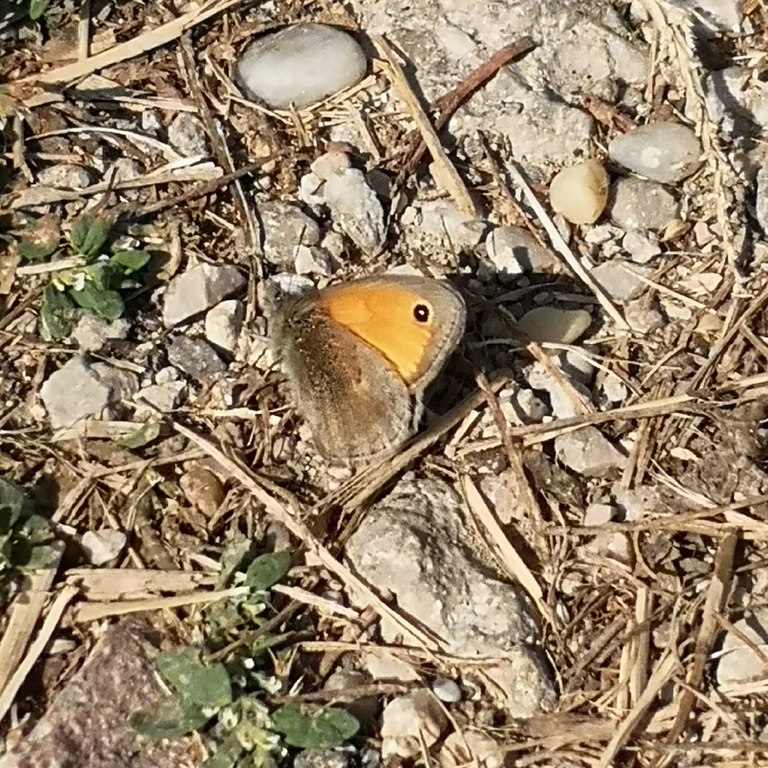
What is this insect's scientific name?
Coenonympha pamphilus
